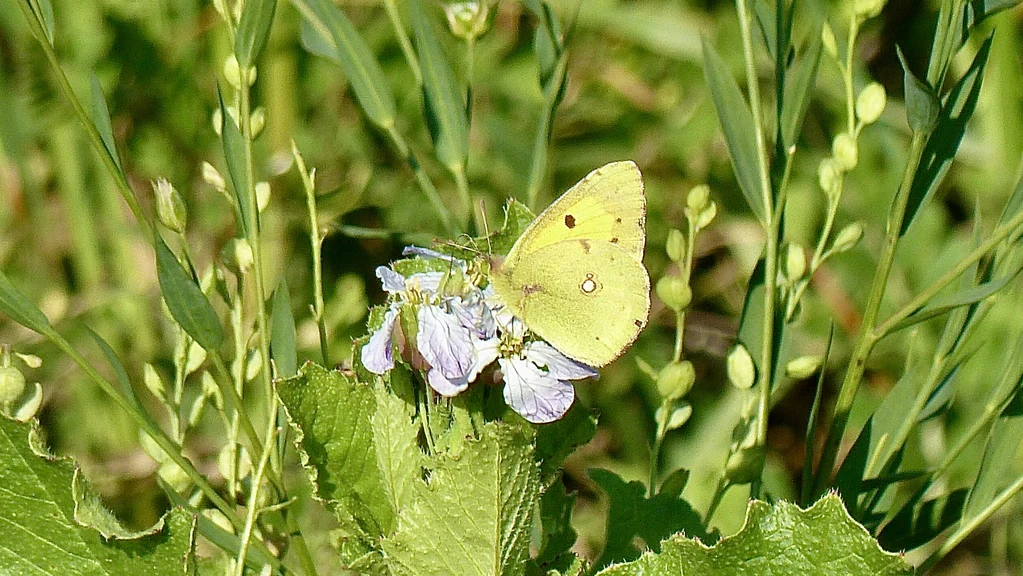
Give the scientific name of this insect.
Colias croceus
